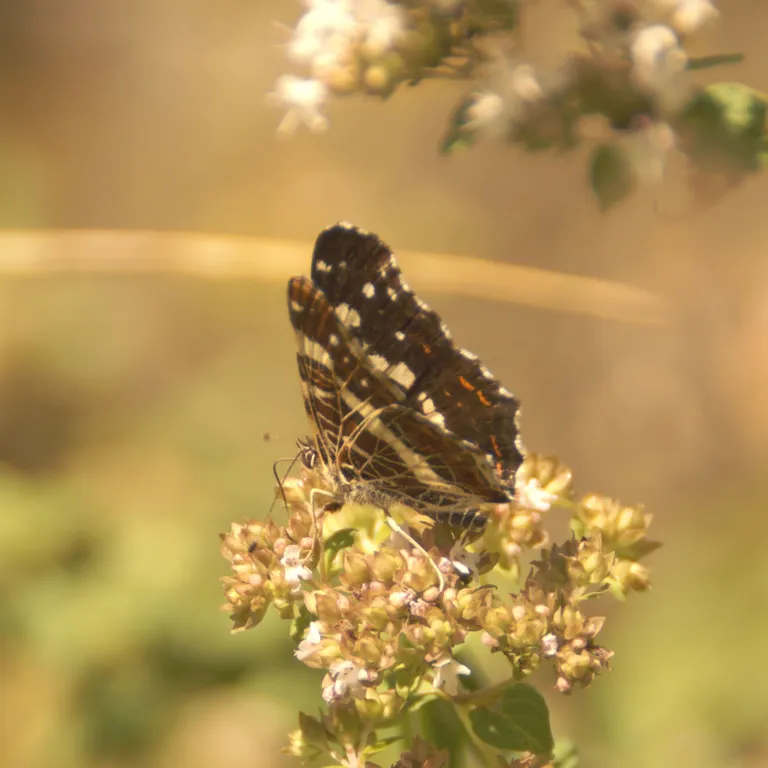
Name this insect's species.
Araschnia levana
